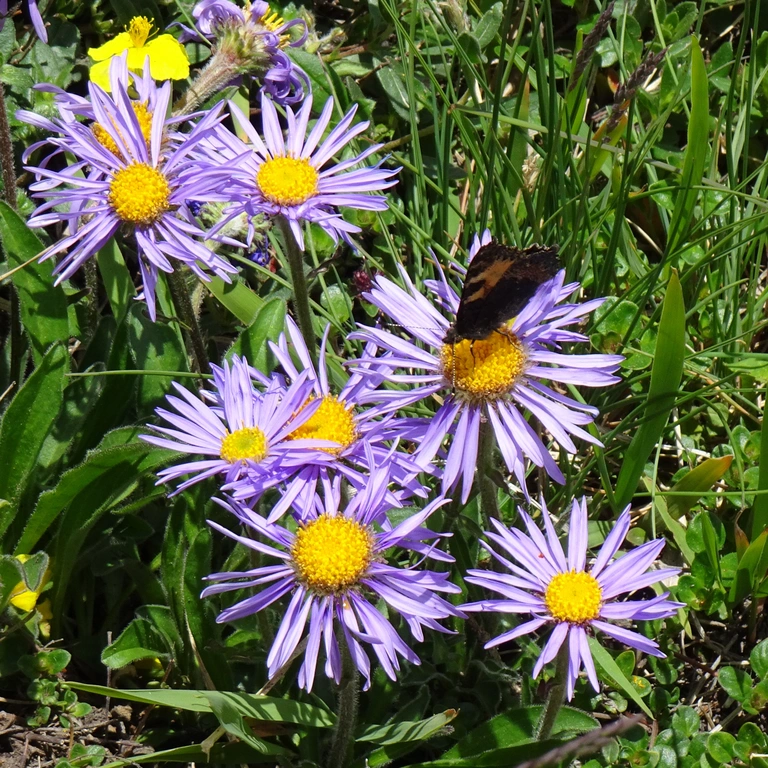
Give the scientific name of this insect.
Aglais urticae
